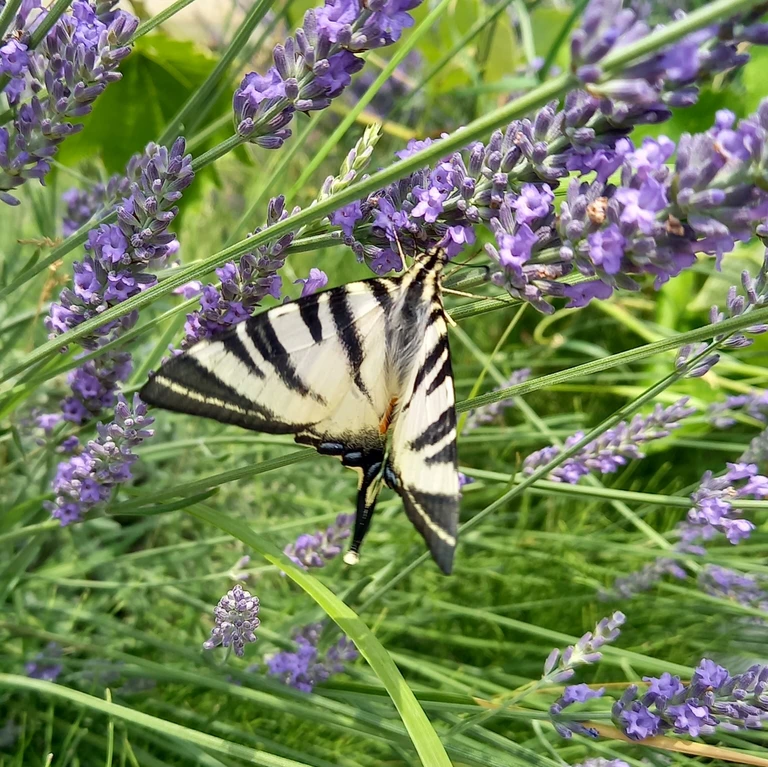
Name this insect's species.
Iphiclides podalirius
